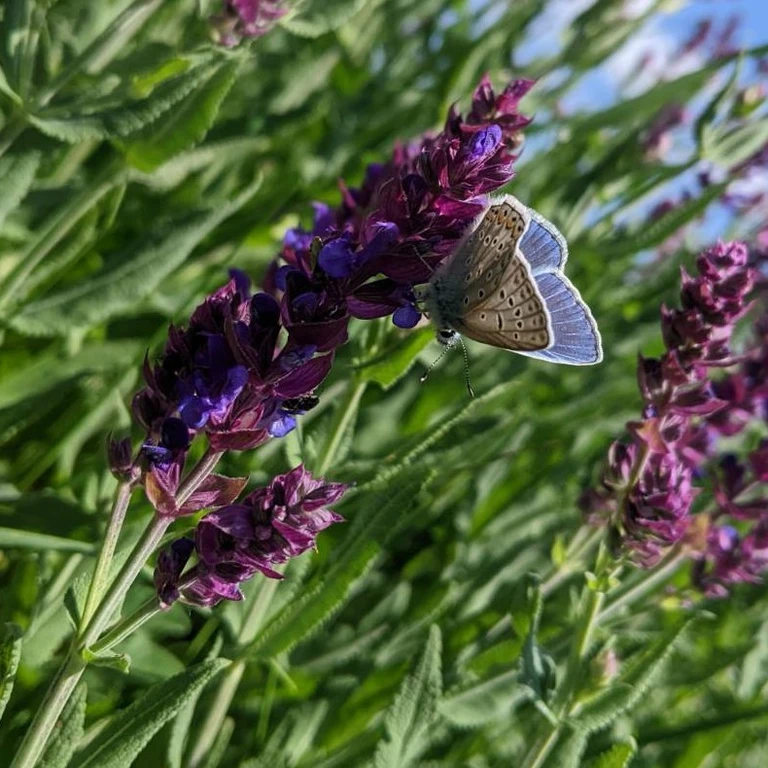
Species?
Polyommatus icarus
